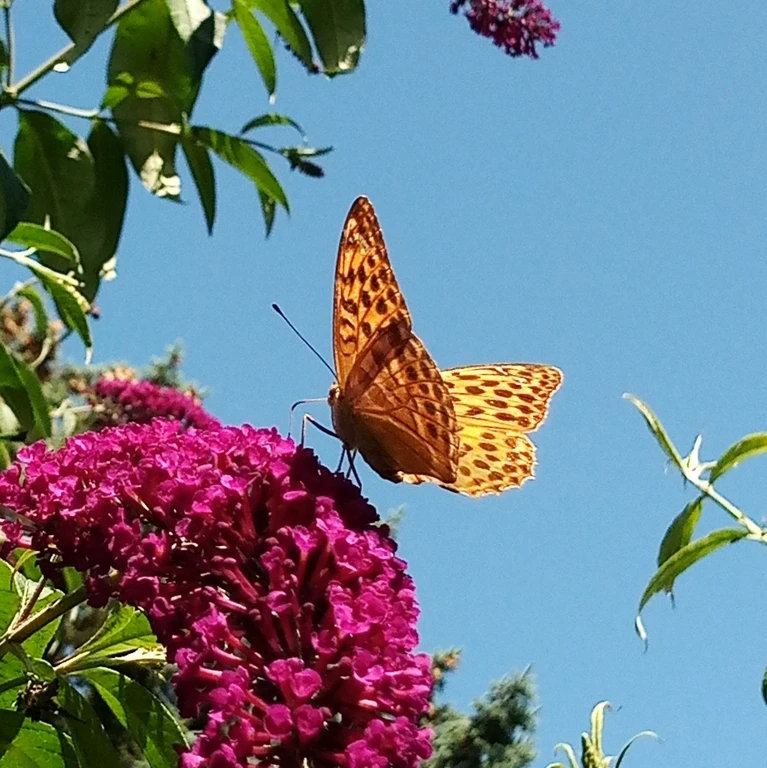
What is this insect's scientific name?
Argynnis paphia
